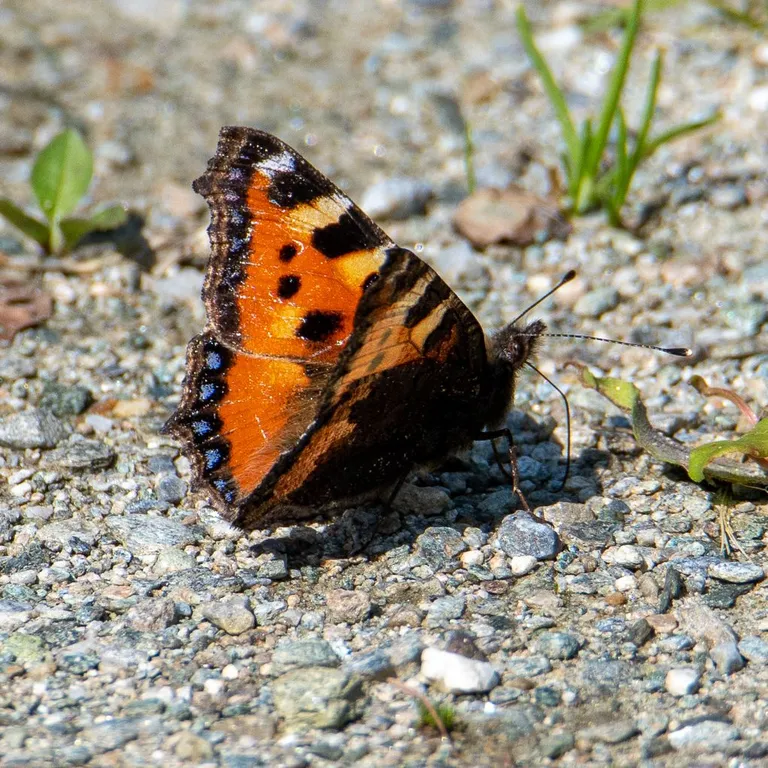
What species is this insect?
Aglais urticae
